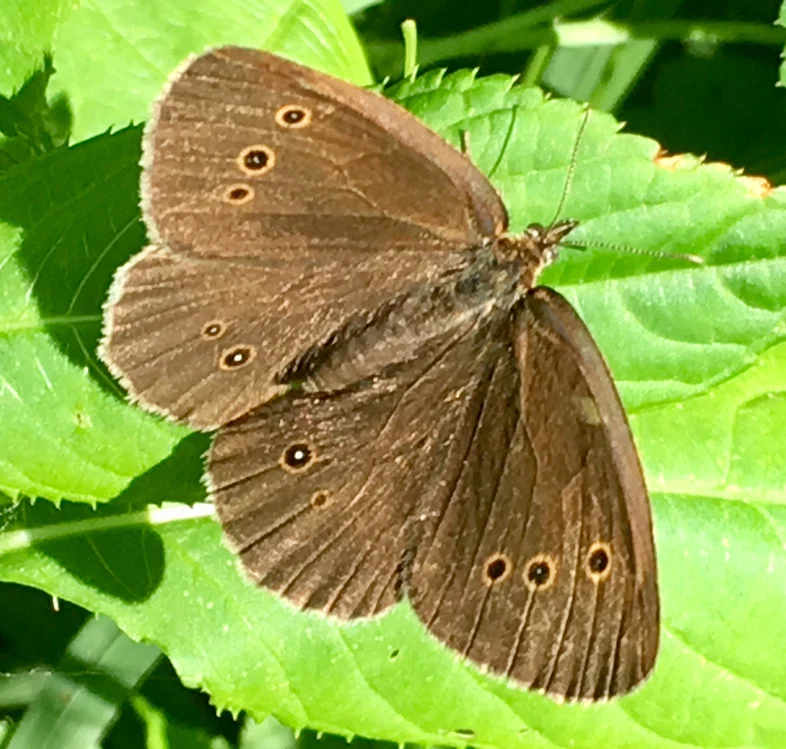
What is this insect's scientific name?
Aphantopus hyperantus
